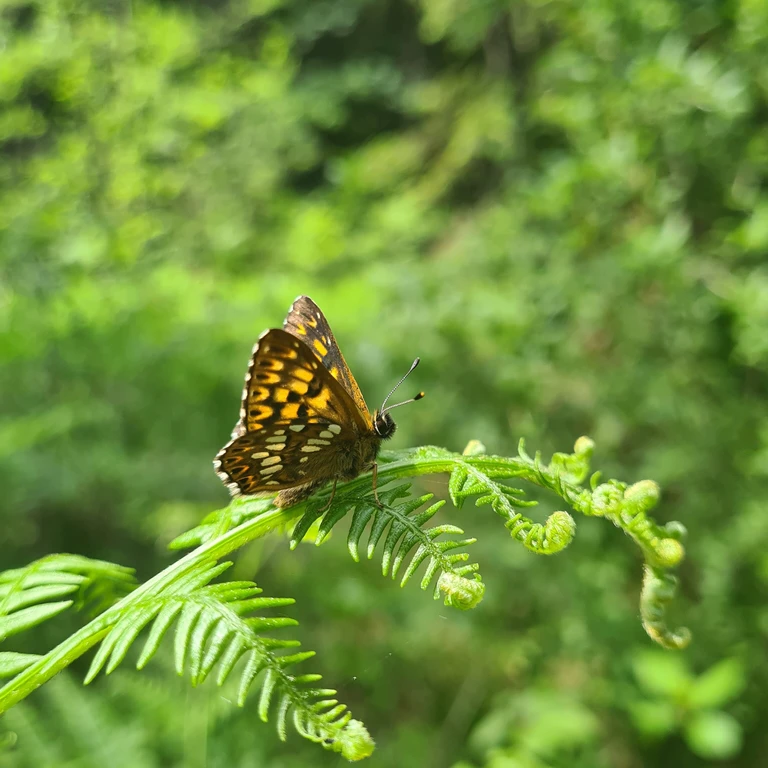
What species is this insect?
Hamearis lucina
